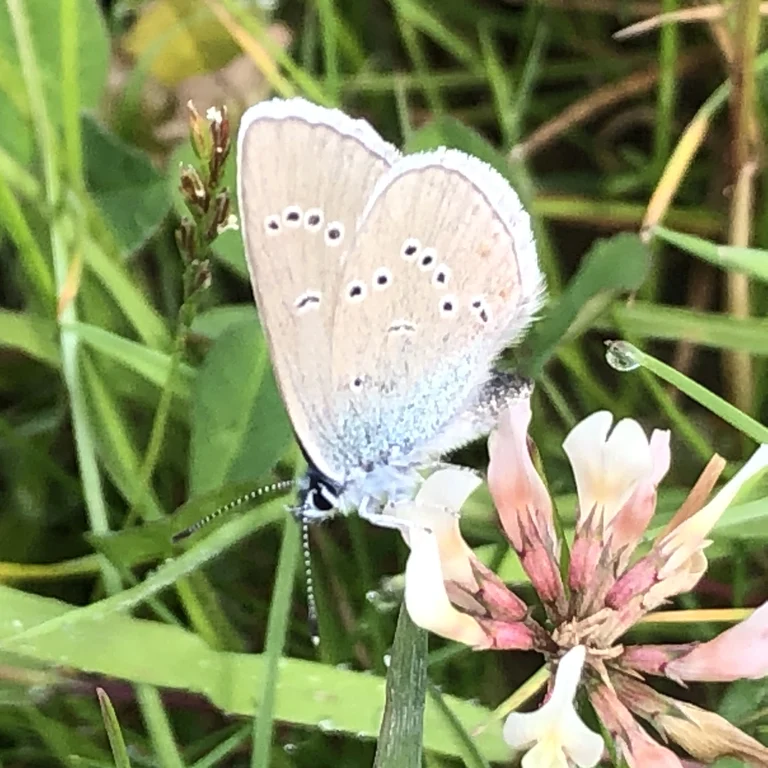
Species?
Cyaniris semiargus
